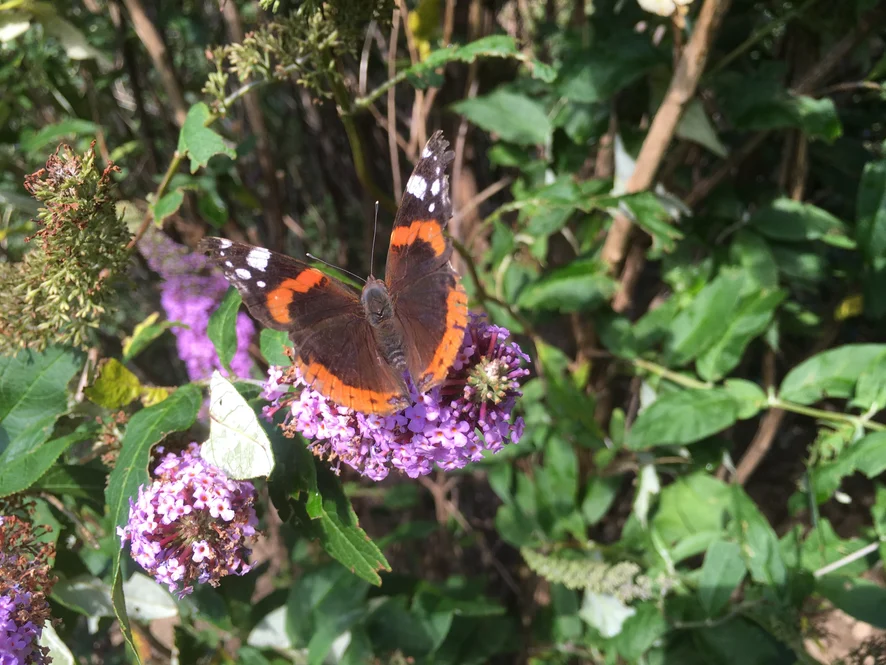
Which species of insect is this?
Vanessa atalanta
